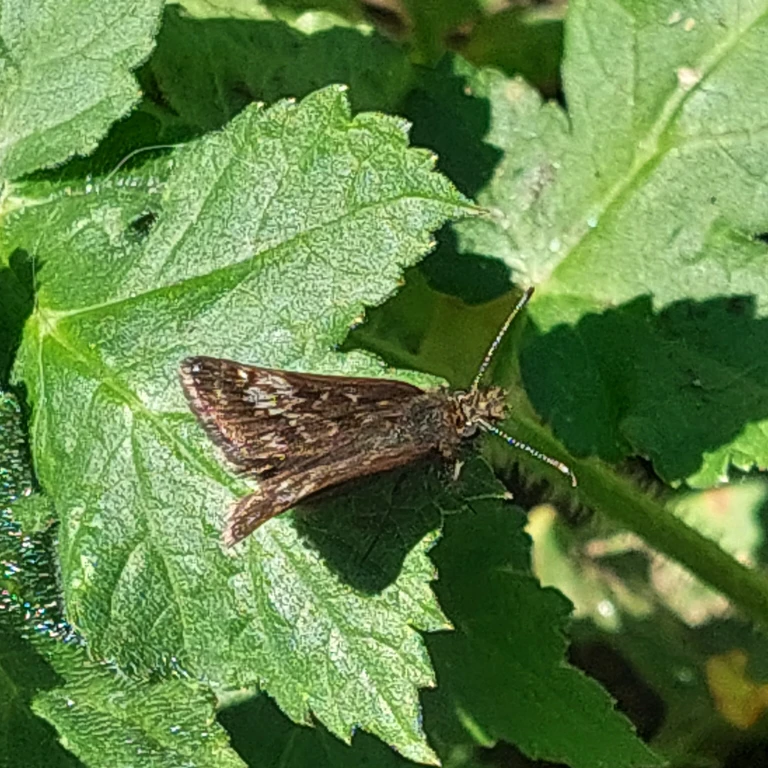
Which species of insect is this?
Erynnis tages
